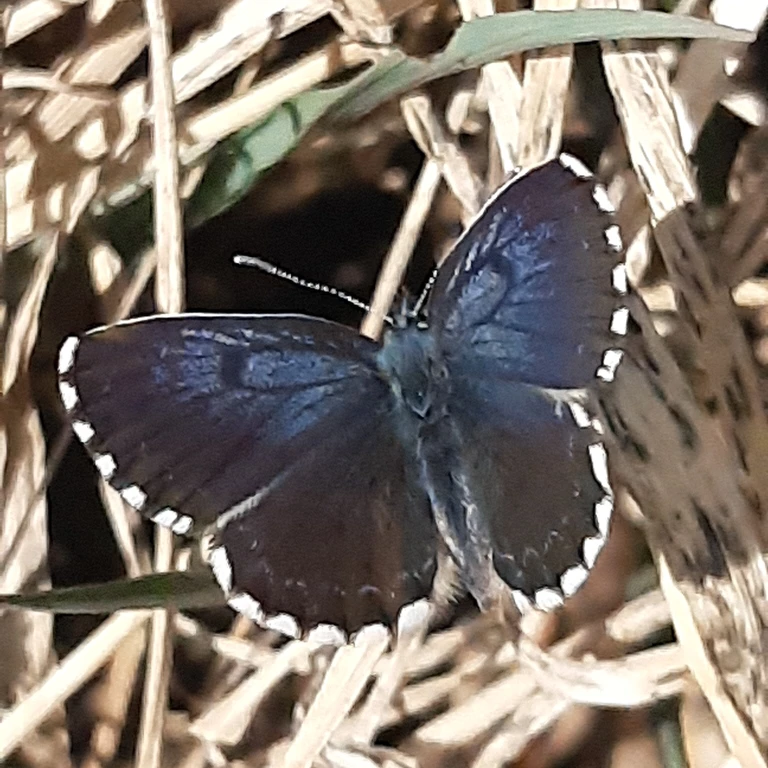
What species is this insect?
Scolitantides orion
